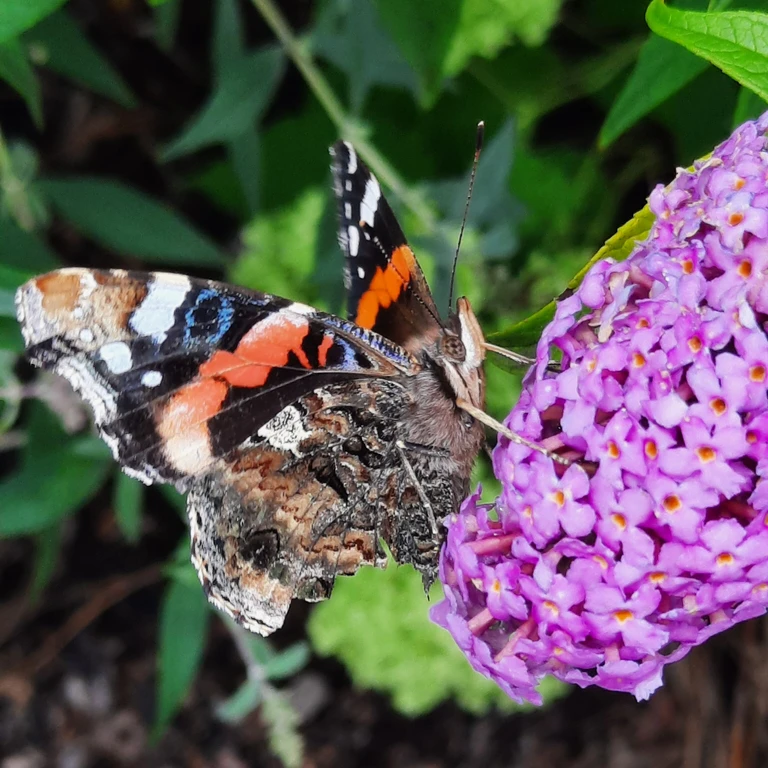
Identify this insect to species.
Vanessa atalanta
